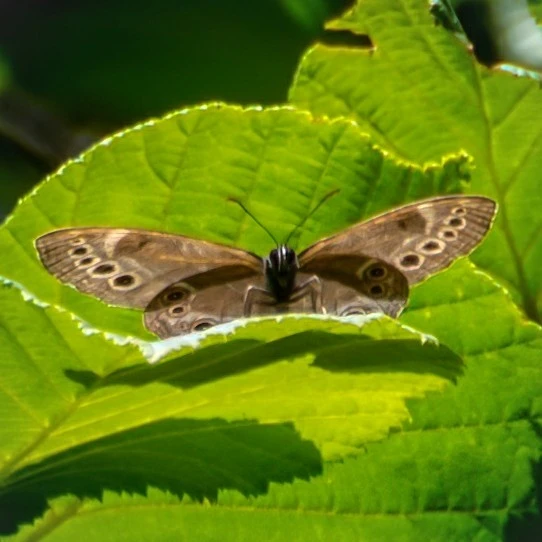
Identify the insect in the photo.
Lopinga achine (also Pararge achine)
